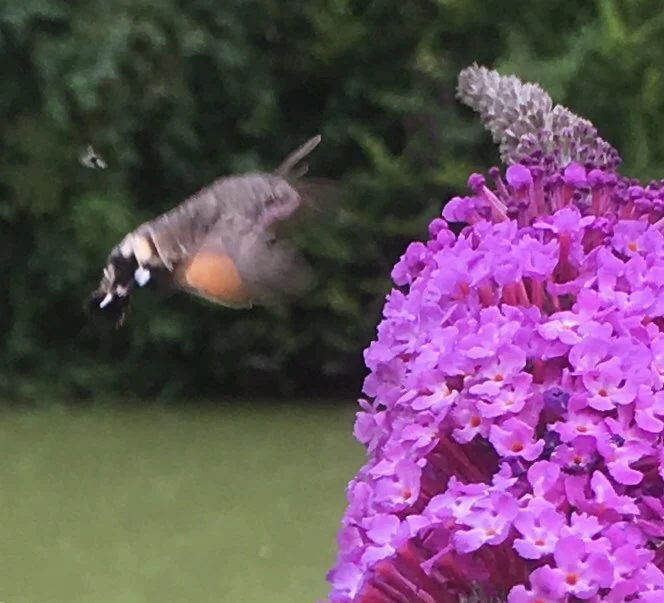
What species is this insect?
Macroglossum stellatarum
